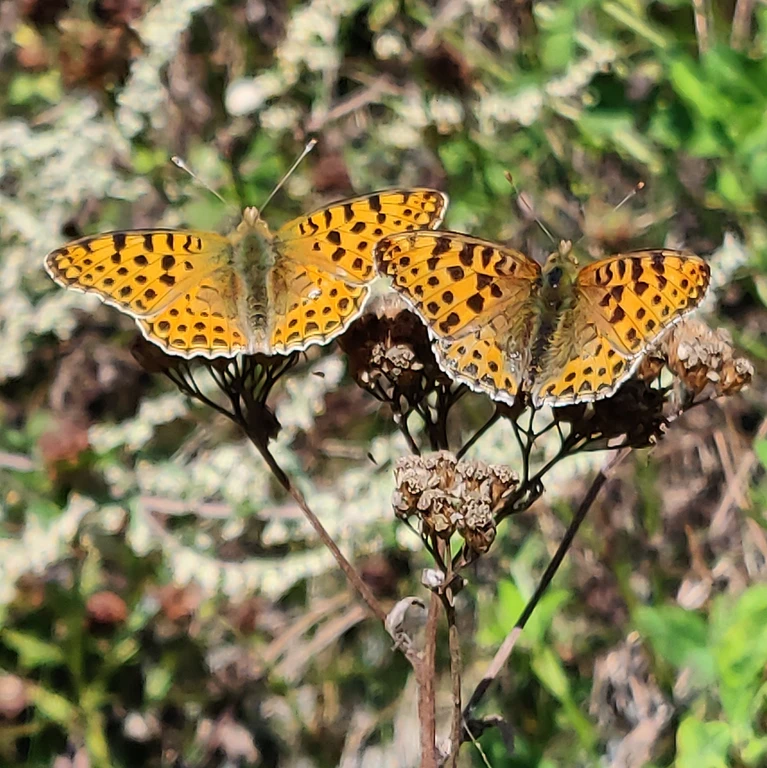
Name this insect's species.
Issoria lathonia
